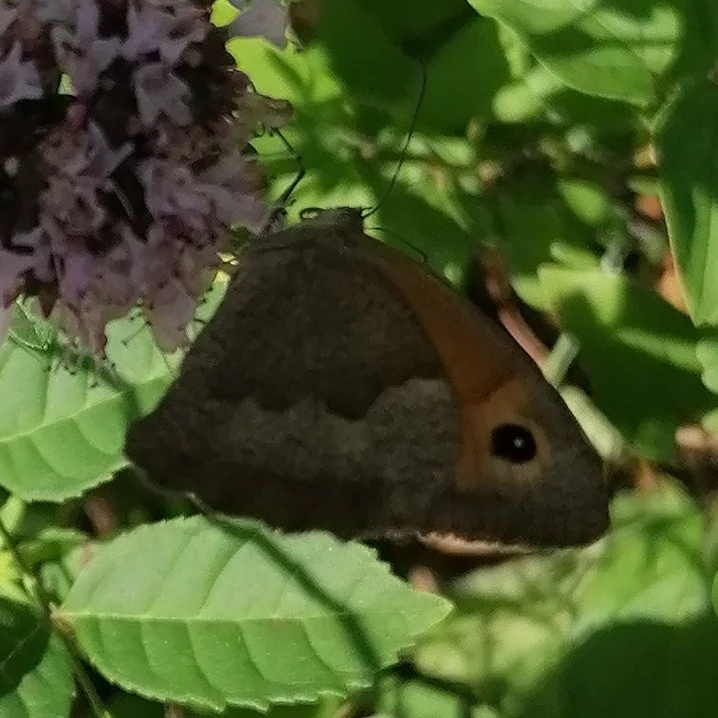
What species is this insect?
Maniola jurtina
